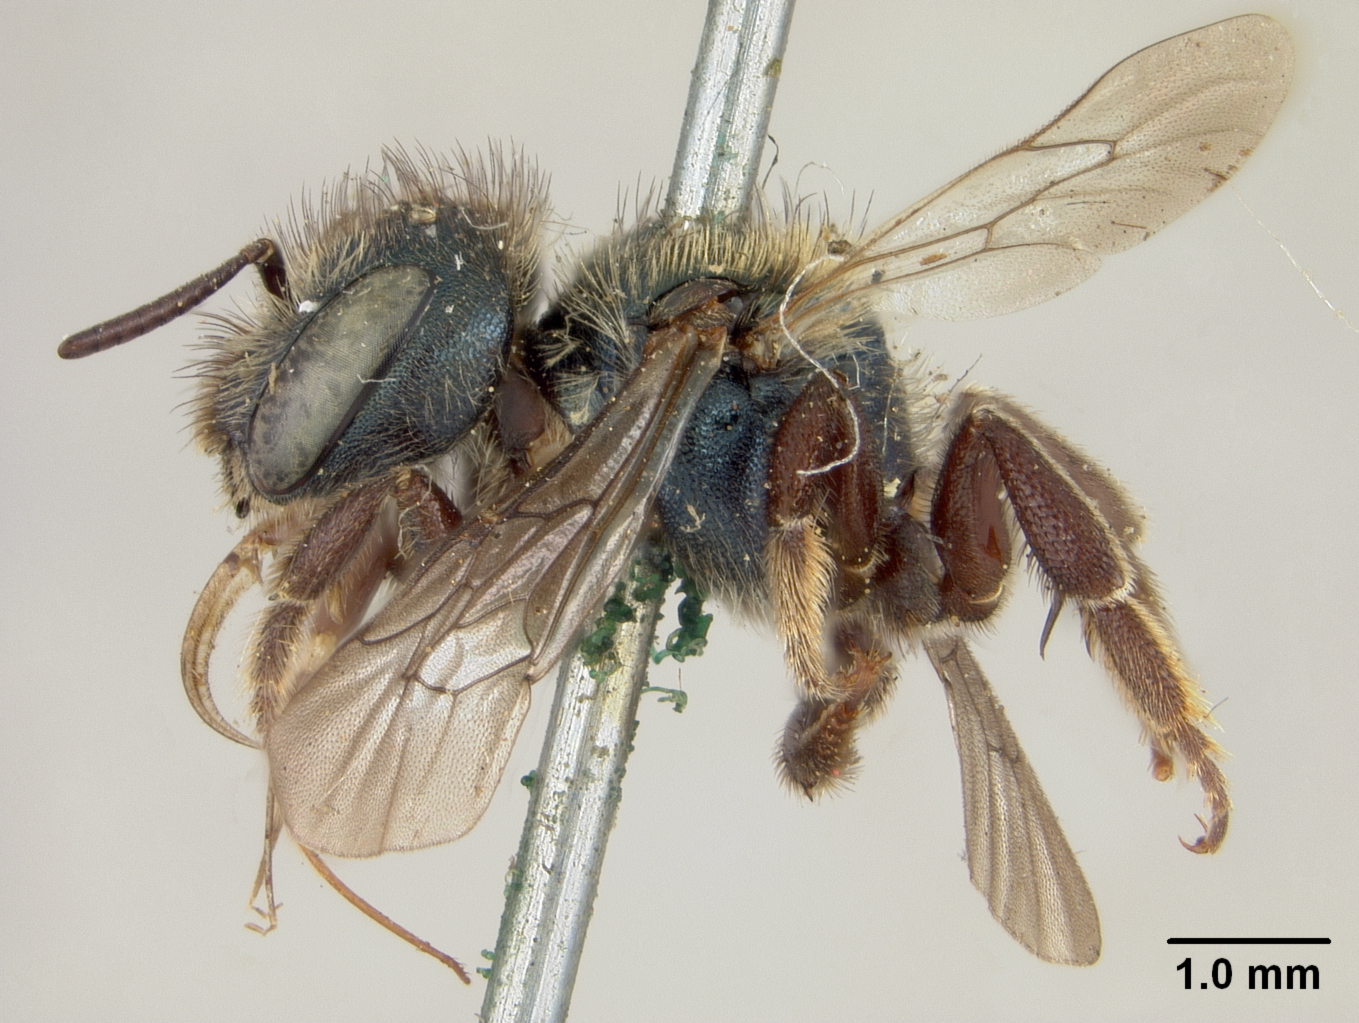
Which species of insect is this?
Osmia nanula
